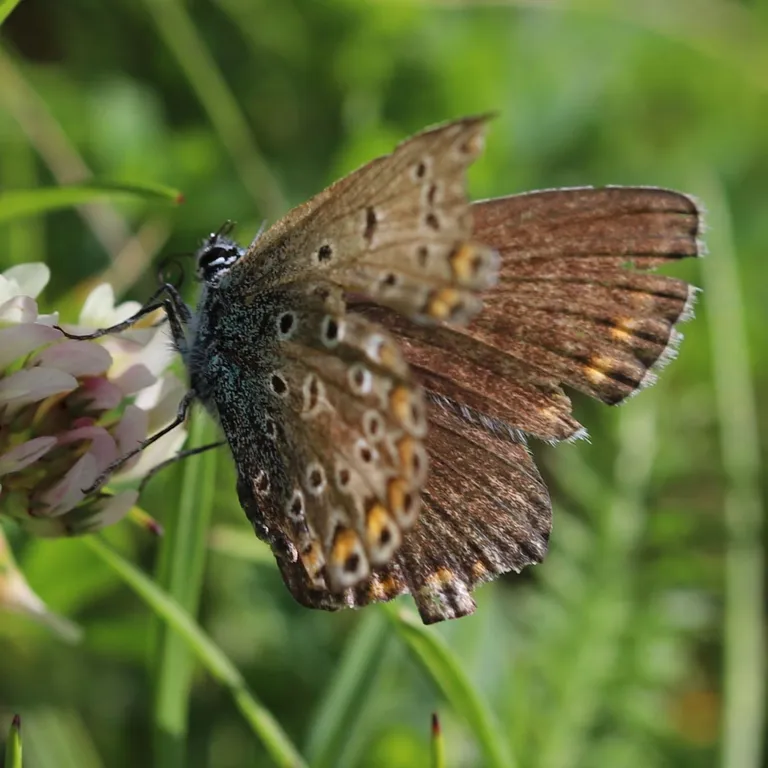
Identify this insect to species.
Polyommatus icarus
